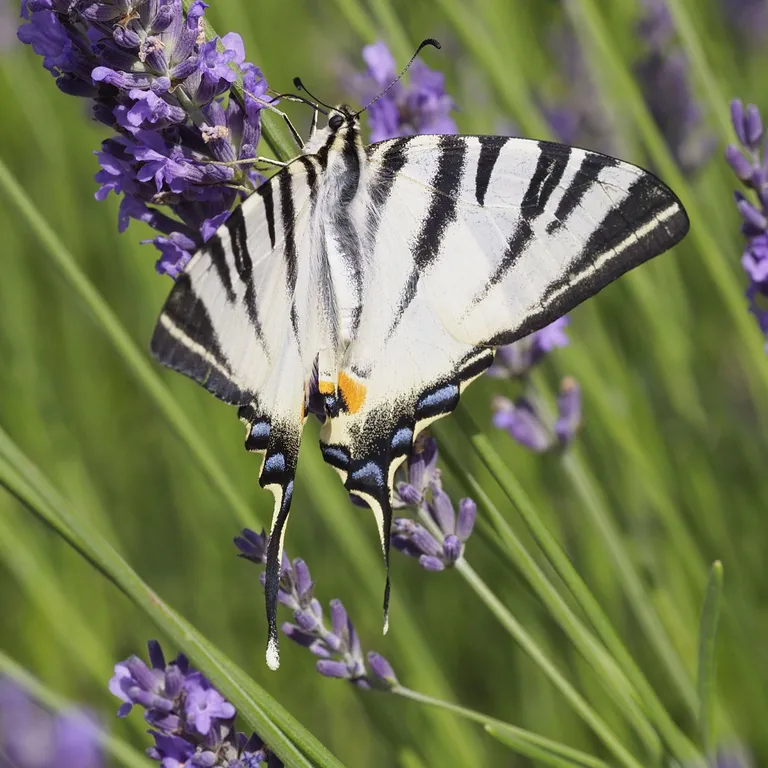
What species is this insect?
Iphiclides podalirius
